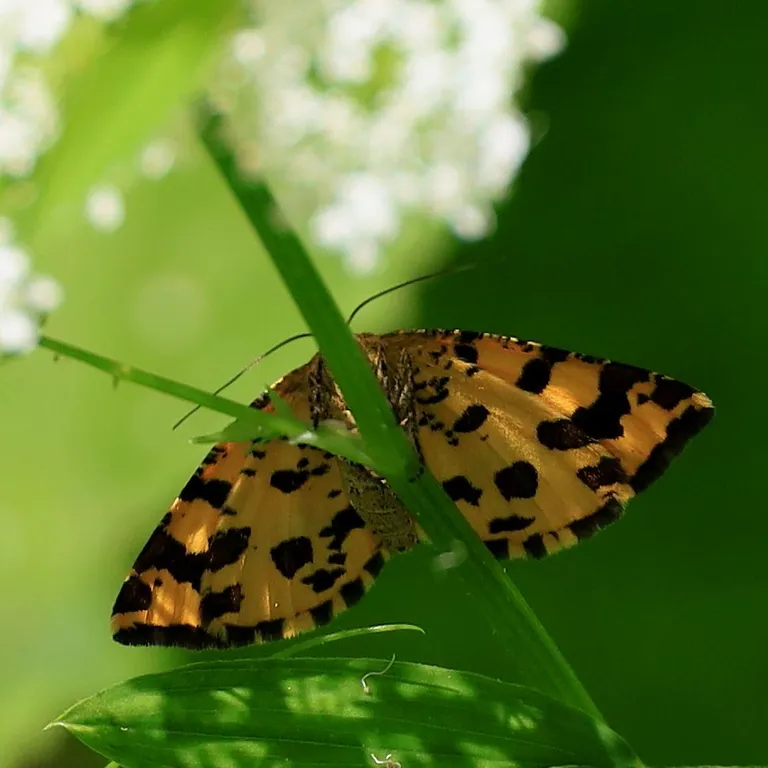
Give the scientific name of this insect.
Pseudopanthera macularia
